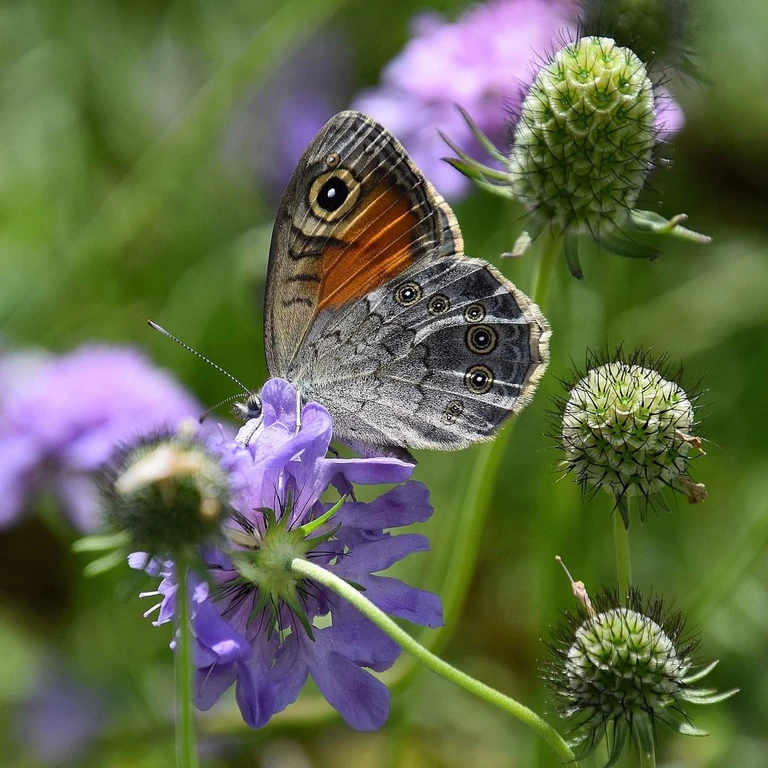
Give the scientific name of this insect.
Lasiommata maera (also Pararge maera)
